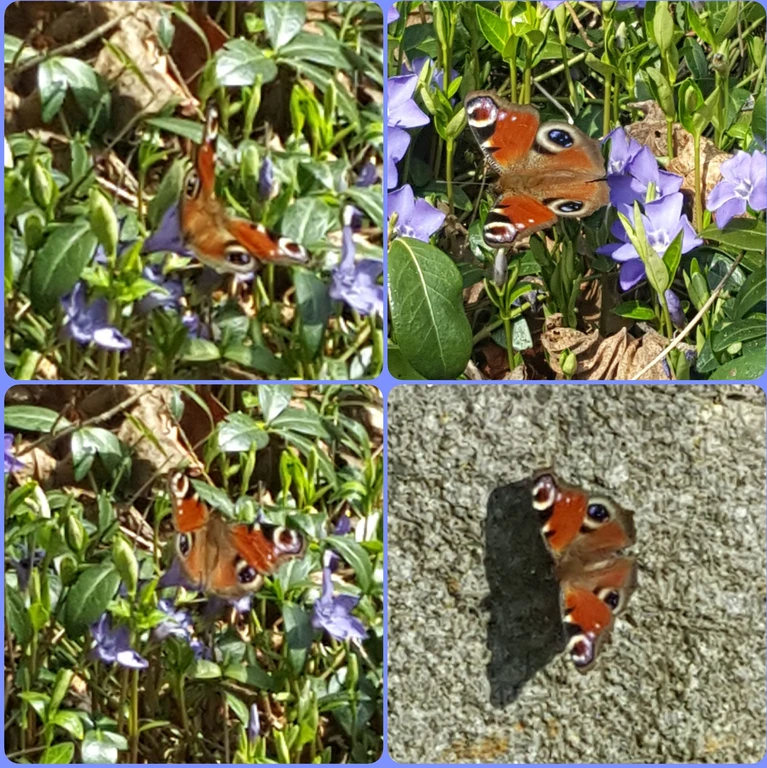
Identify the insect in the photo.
Aglais io
